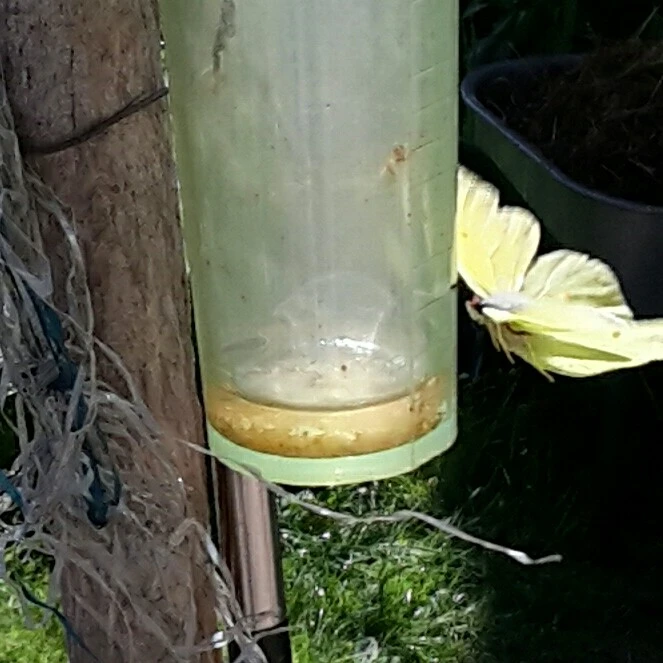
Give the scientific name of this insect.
Gonepteryx rhamni
